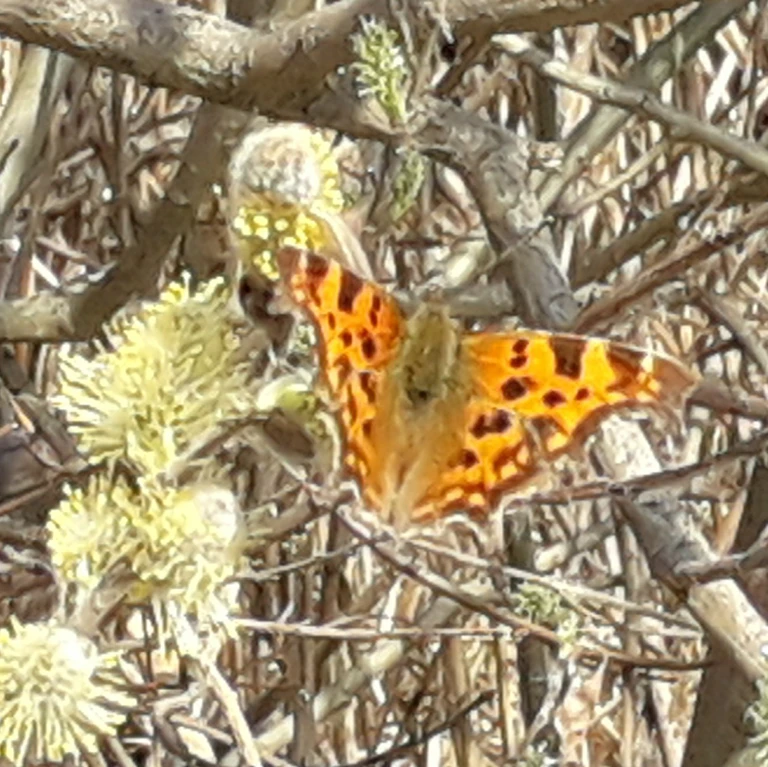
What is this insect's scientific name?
Polygonia c-album
